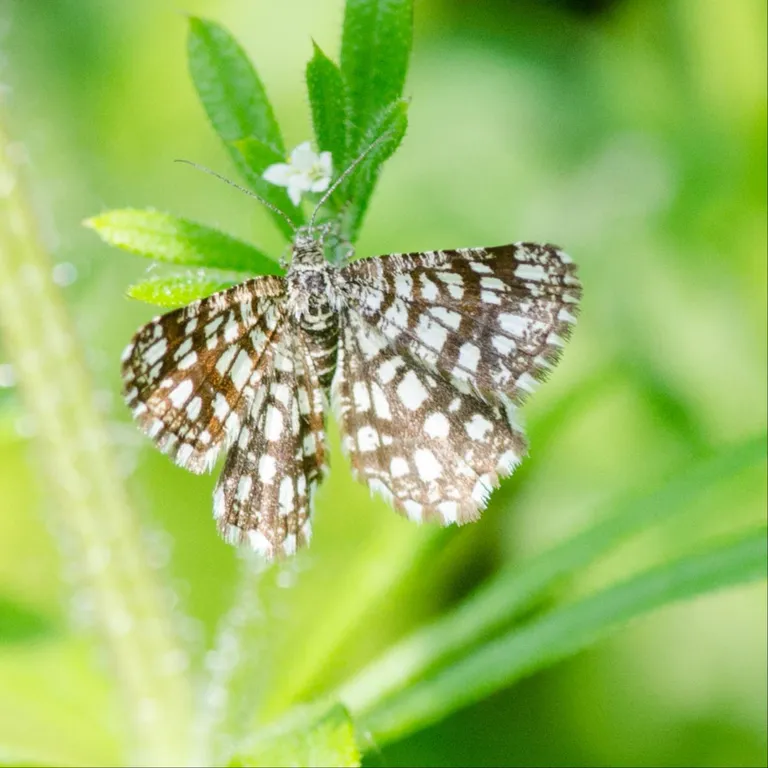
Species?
Chiasmia clathrata
